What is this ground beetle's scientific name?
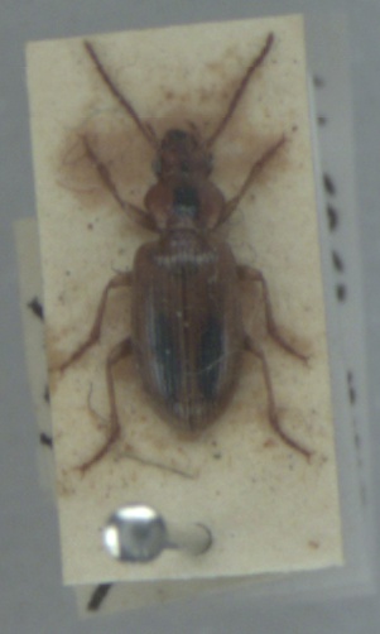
Dicheirotrichus gustavii
